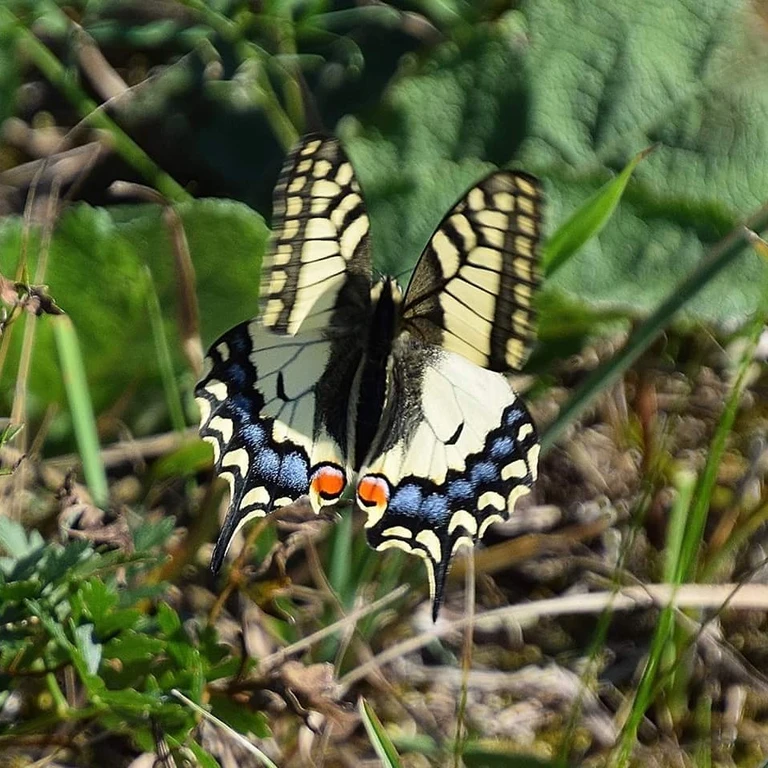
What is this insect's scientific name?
Papilio machaon
